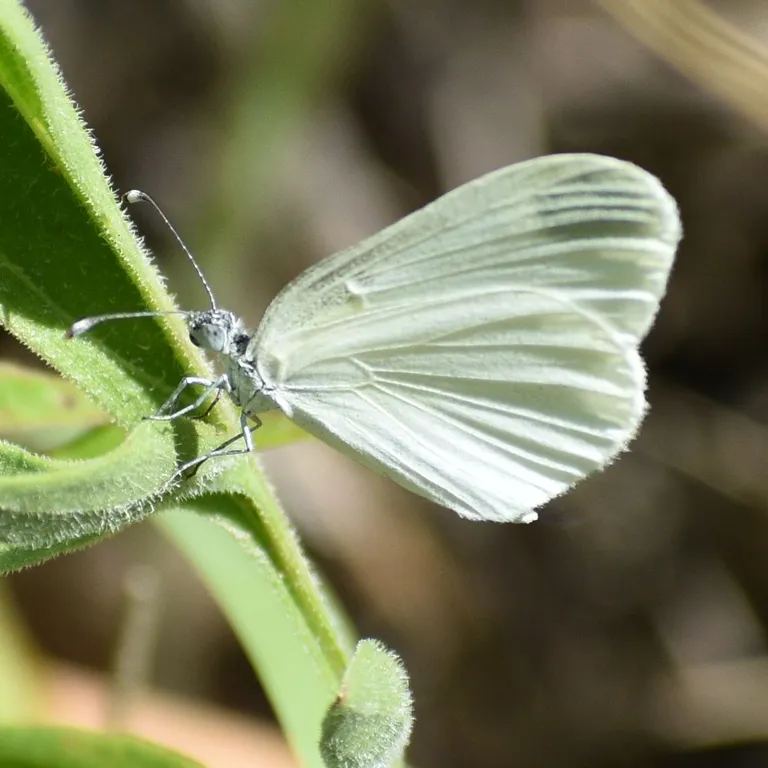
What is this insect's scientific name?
Leptidea sinapis/juvernica
